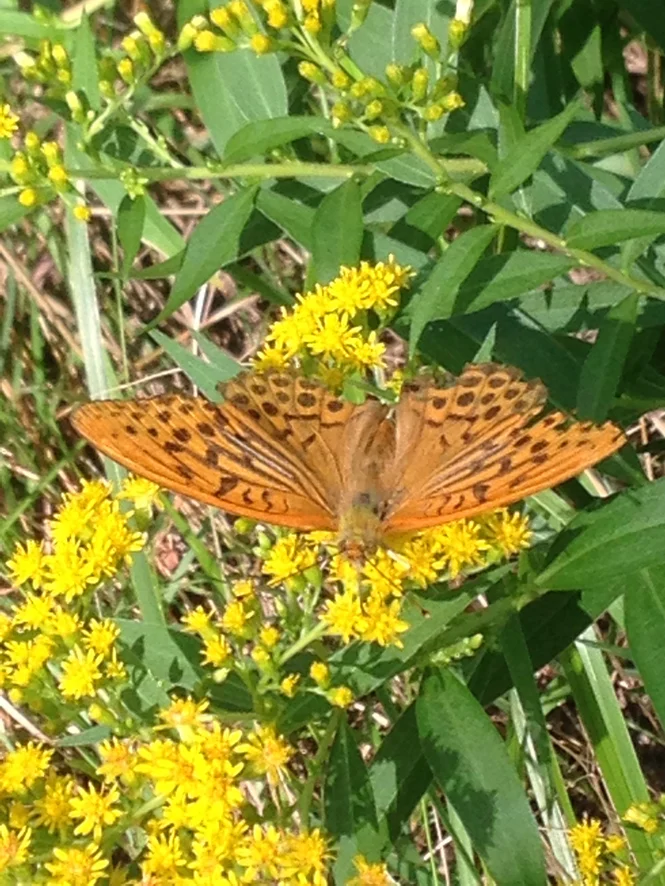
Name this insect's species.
Argynnis paphia
